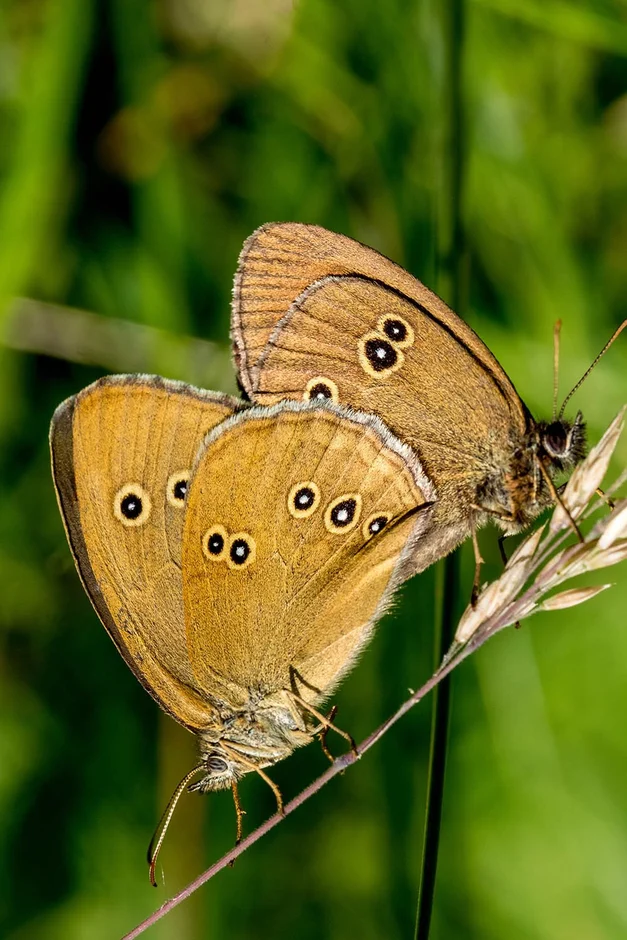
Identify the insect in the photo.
Aphantopus hyperantus
